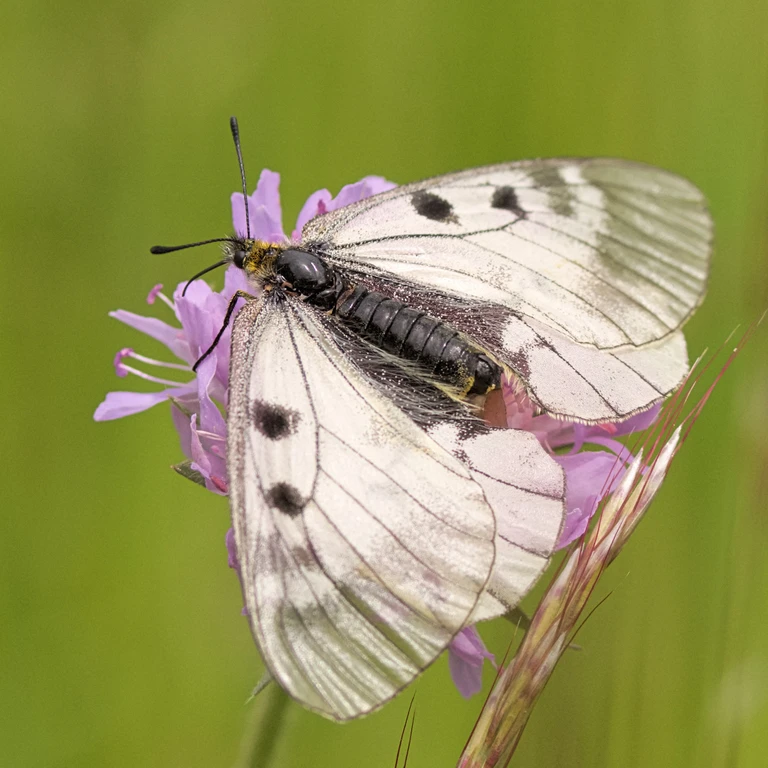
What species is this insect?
Parnassius mnemosyne
